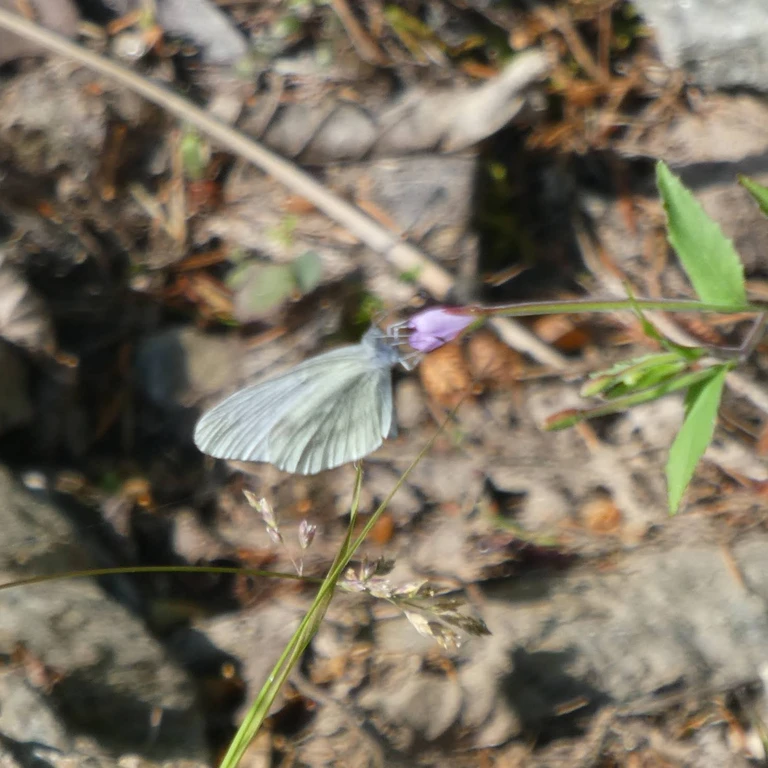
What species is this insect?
Leptidea sinapis/juvernica
